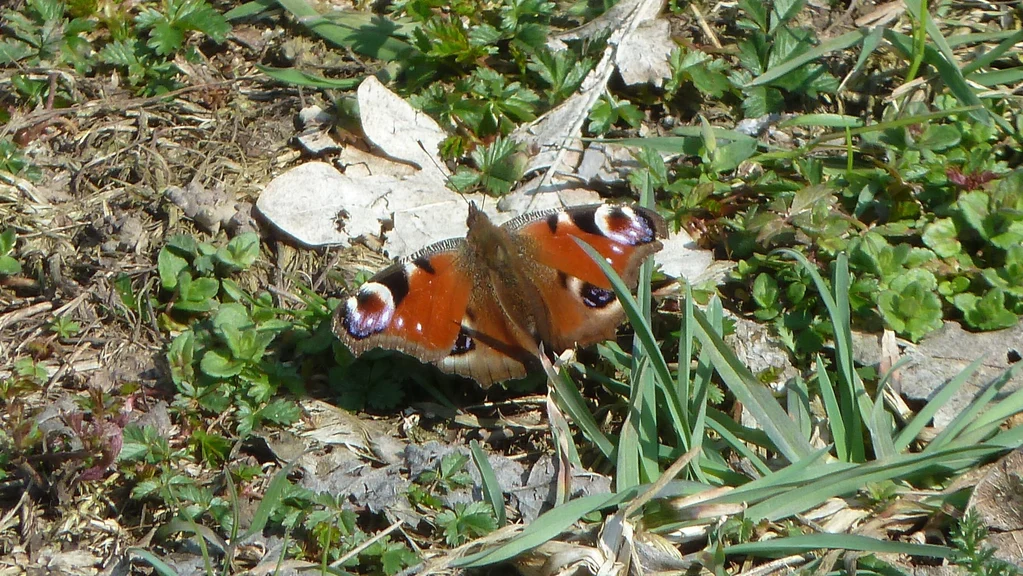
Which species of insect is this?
Aglais io
